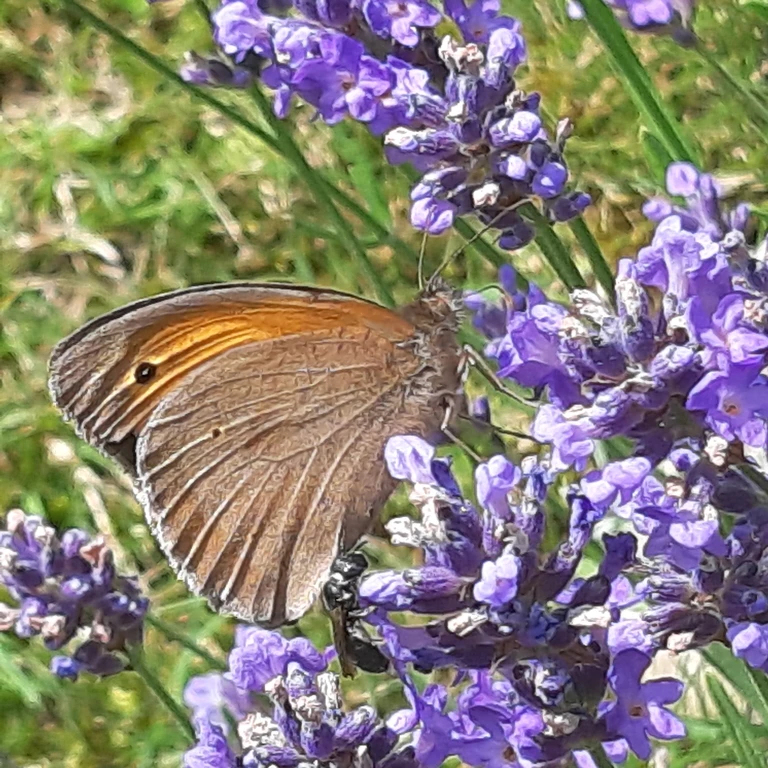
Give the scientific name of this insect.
Maniola jurtina
